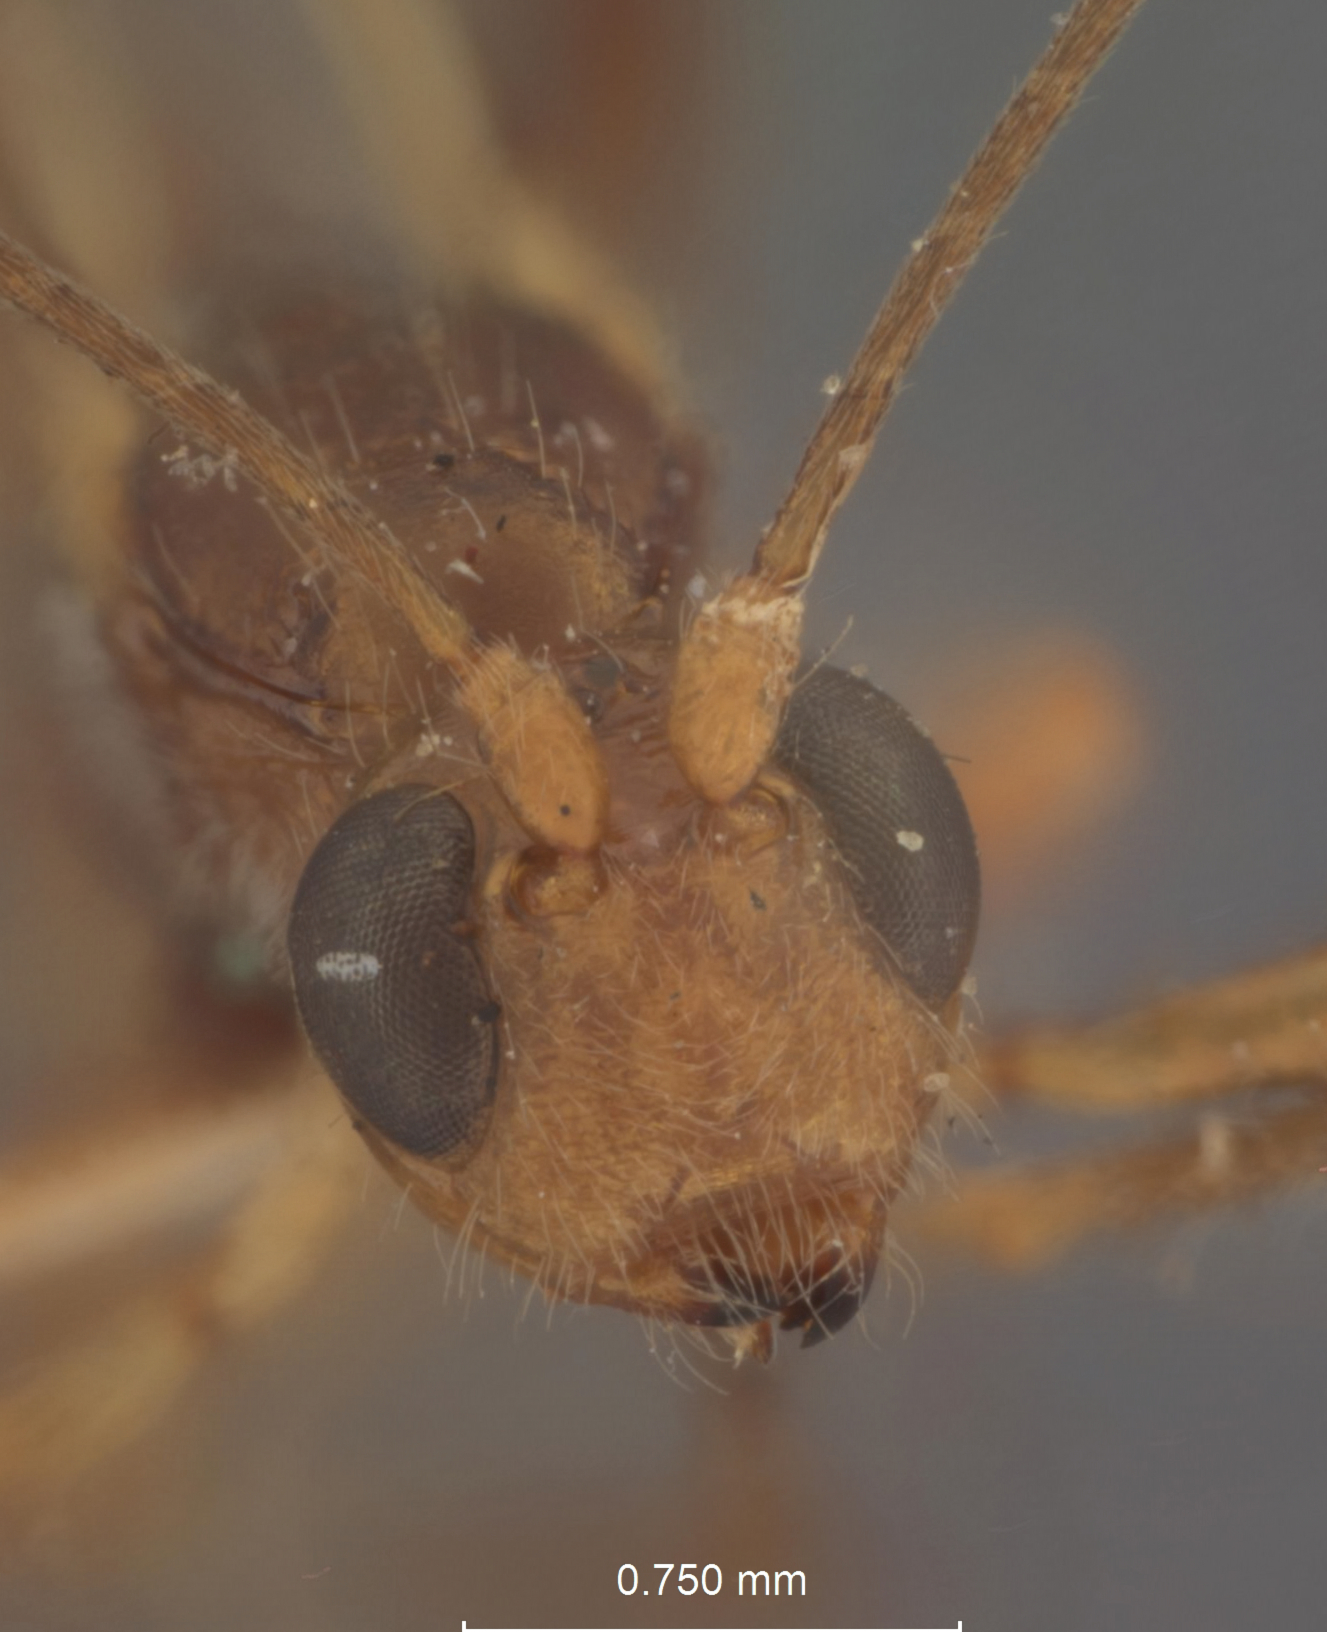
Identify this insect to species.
Spathius festus
